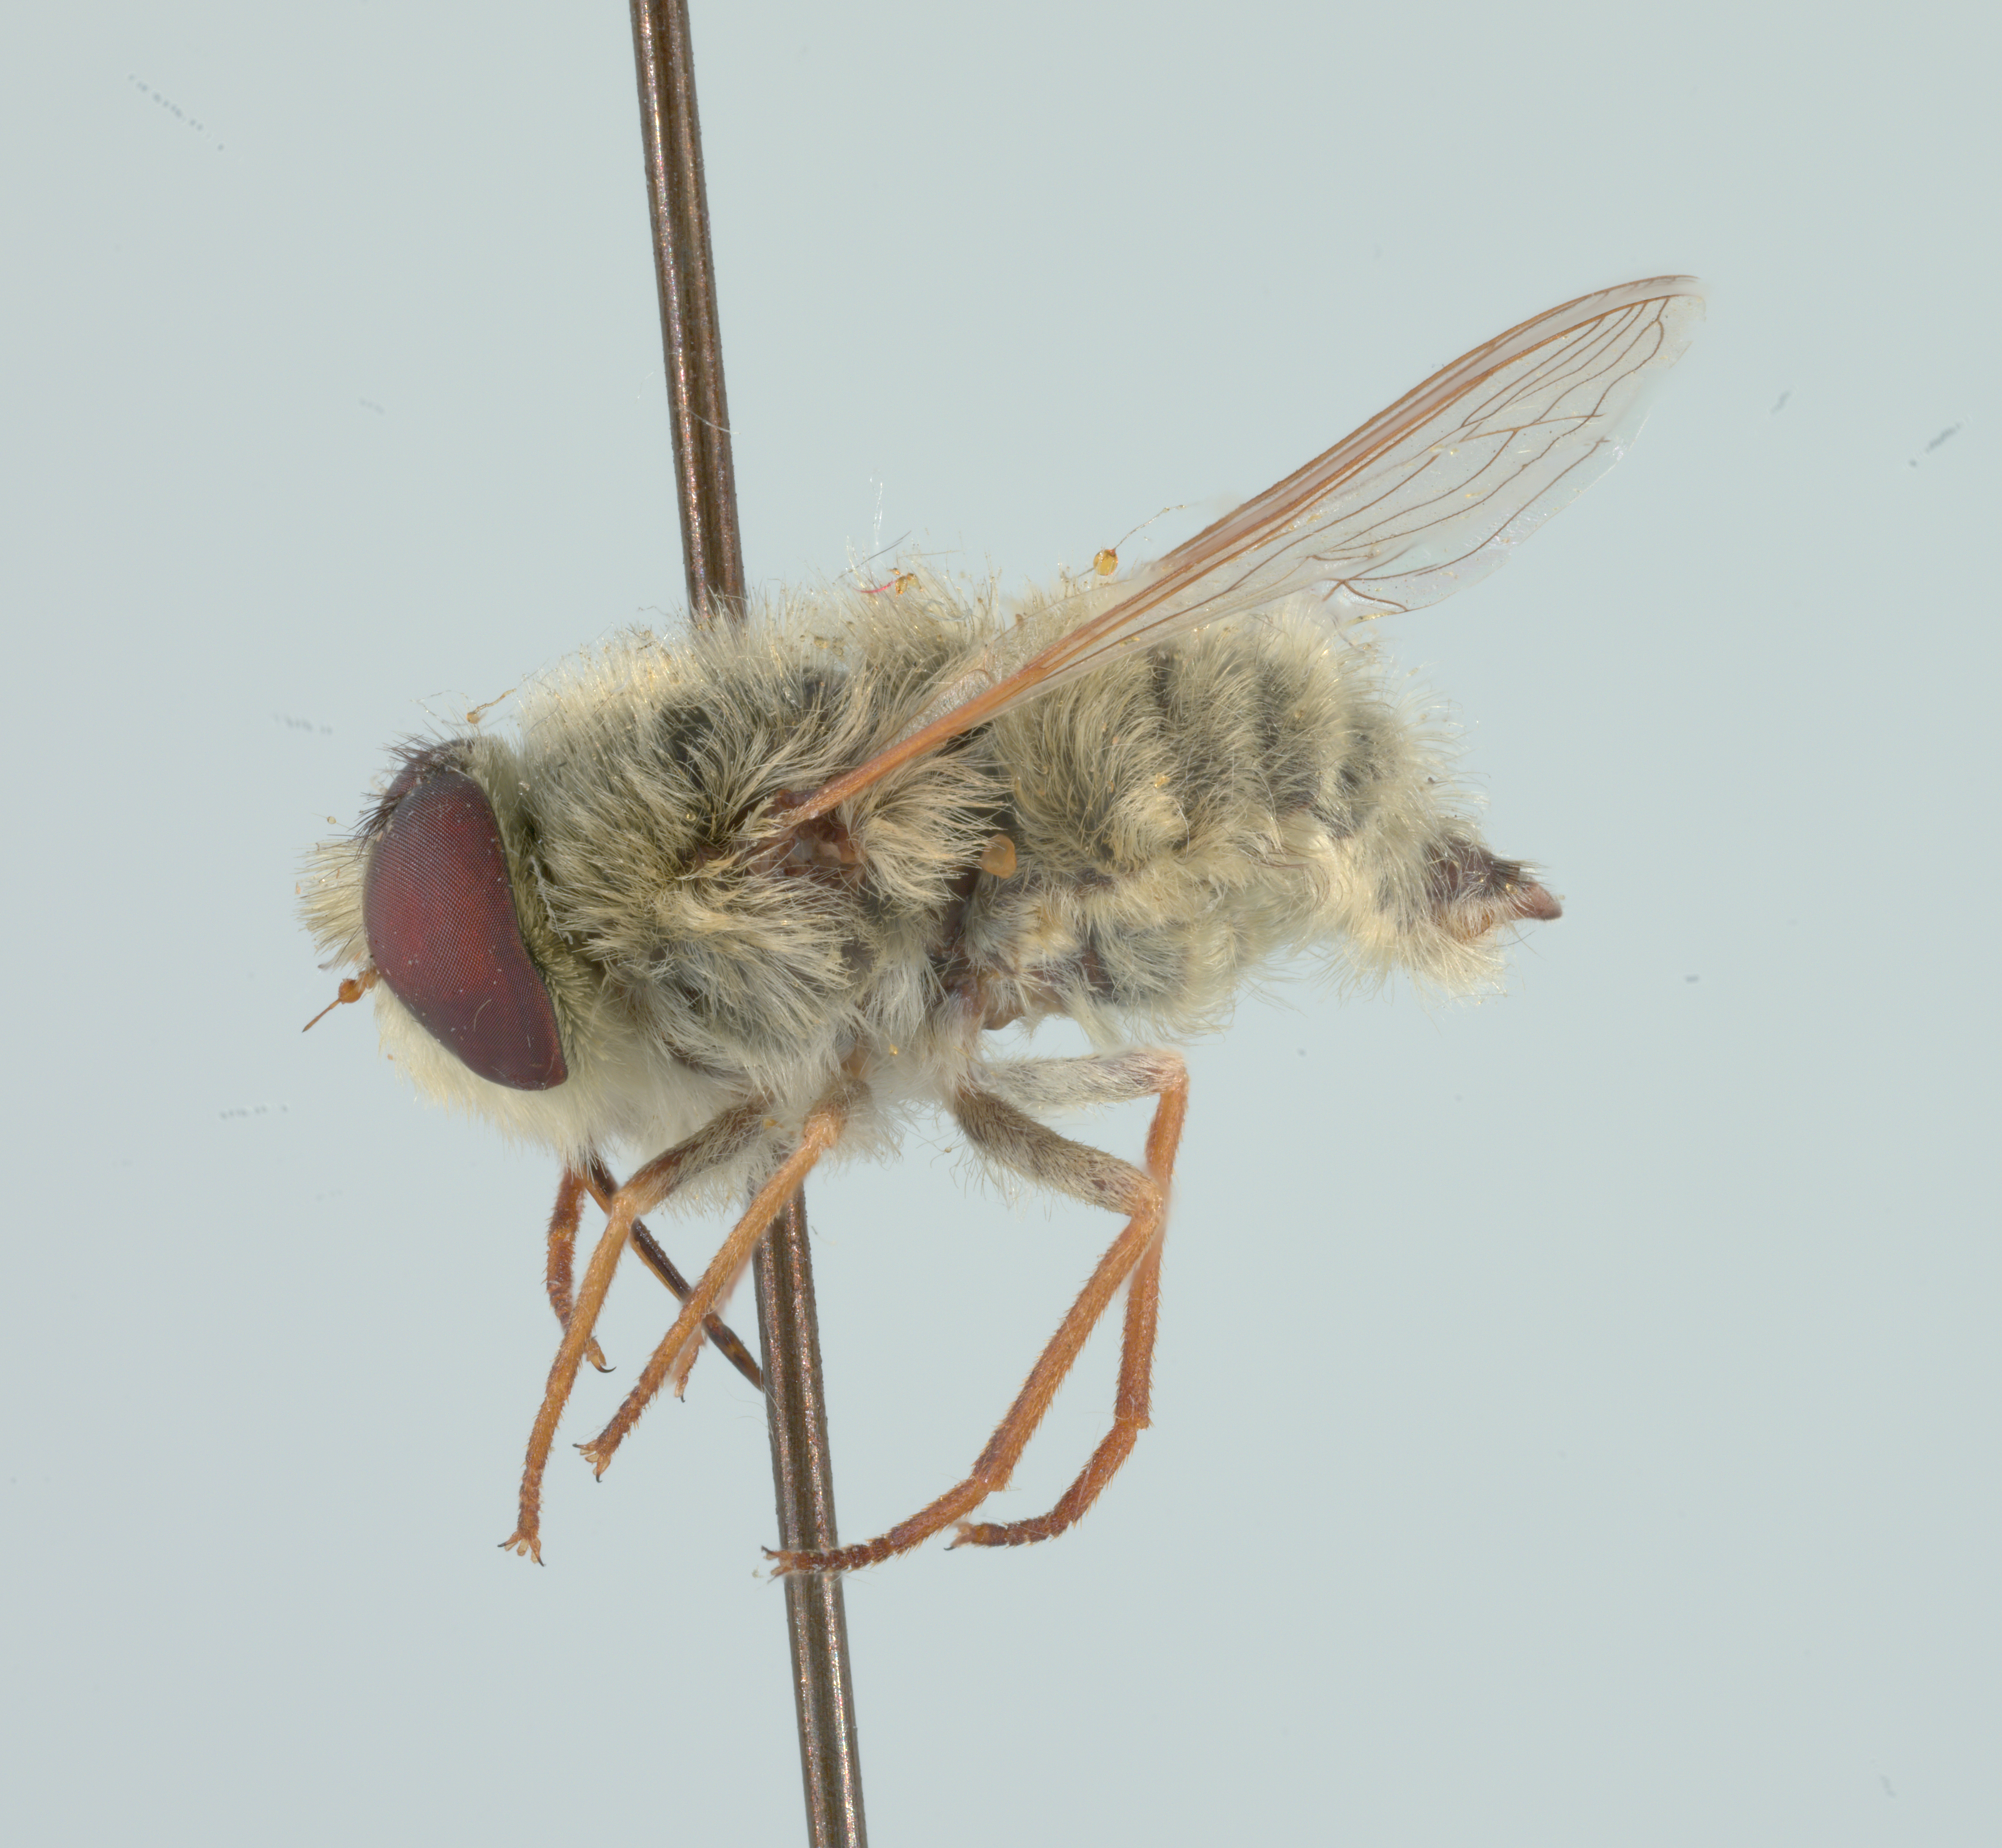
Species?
Neorhynchocephalus sackenii
